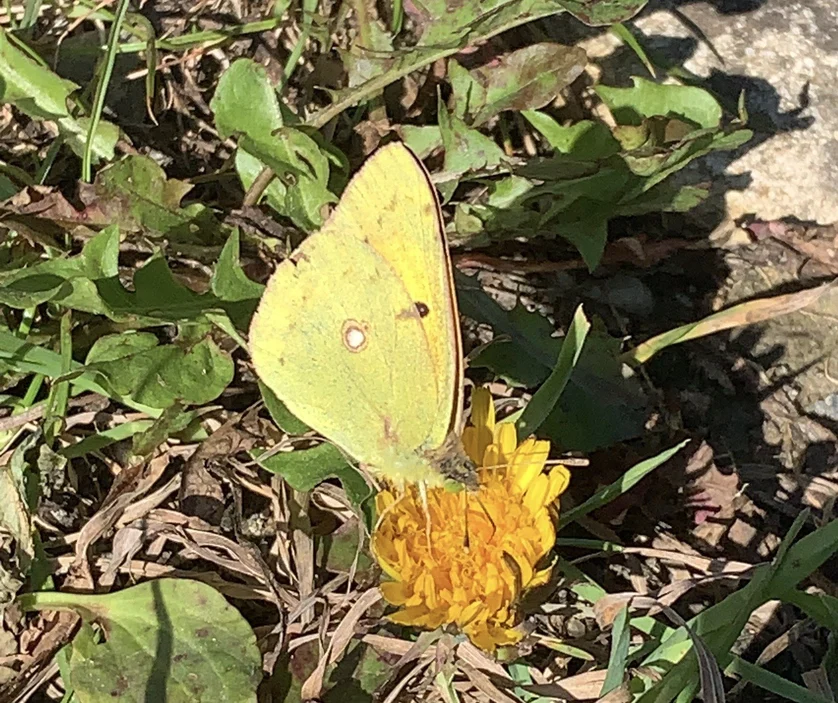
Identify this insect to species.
Colias croceus
